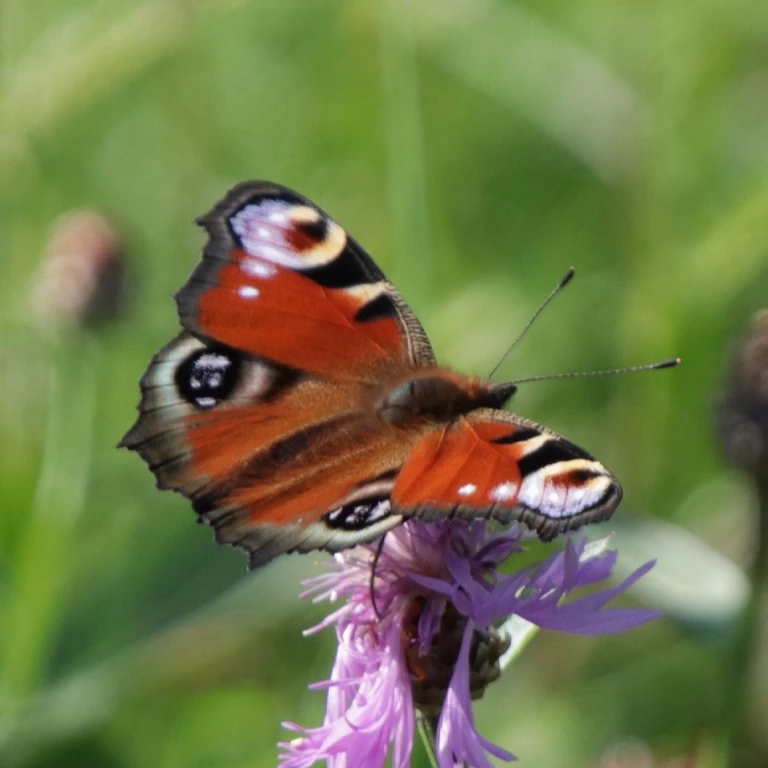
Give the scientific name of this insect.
Aglais io
